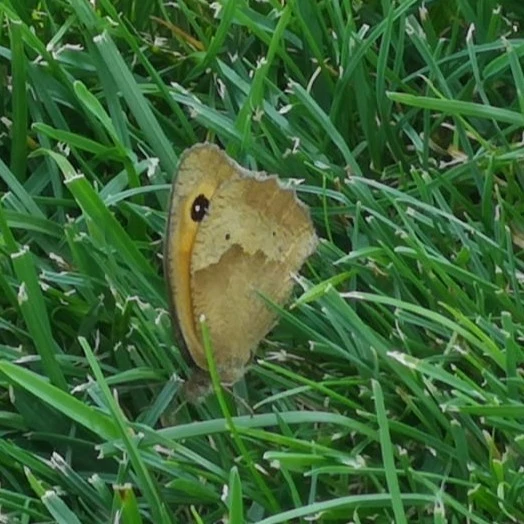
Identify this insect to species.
Maniola jurtina
